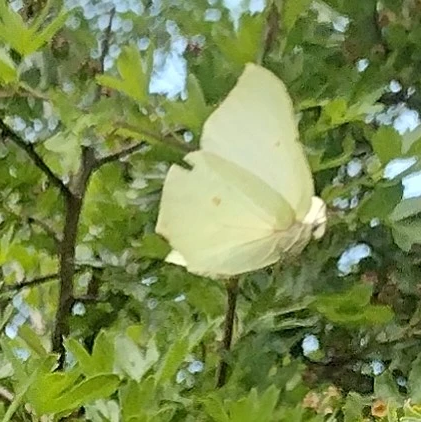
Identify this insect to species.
Gonepteryx rhamni
